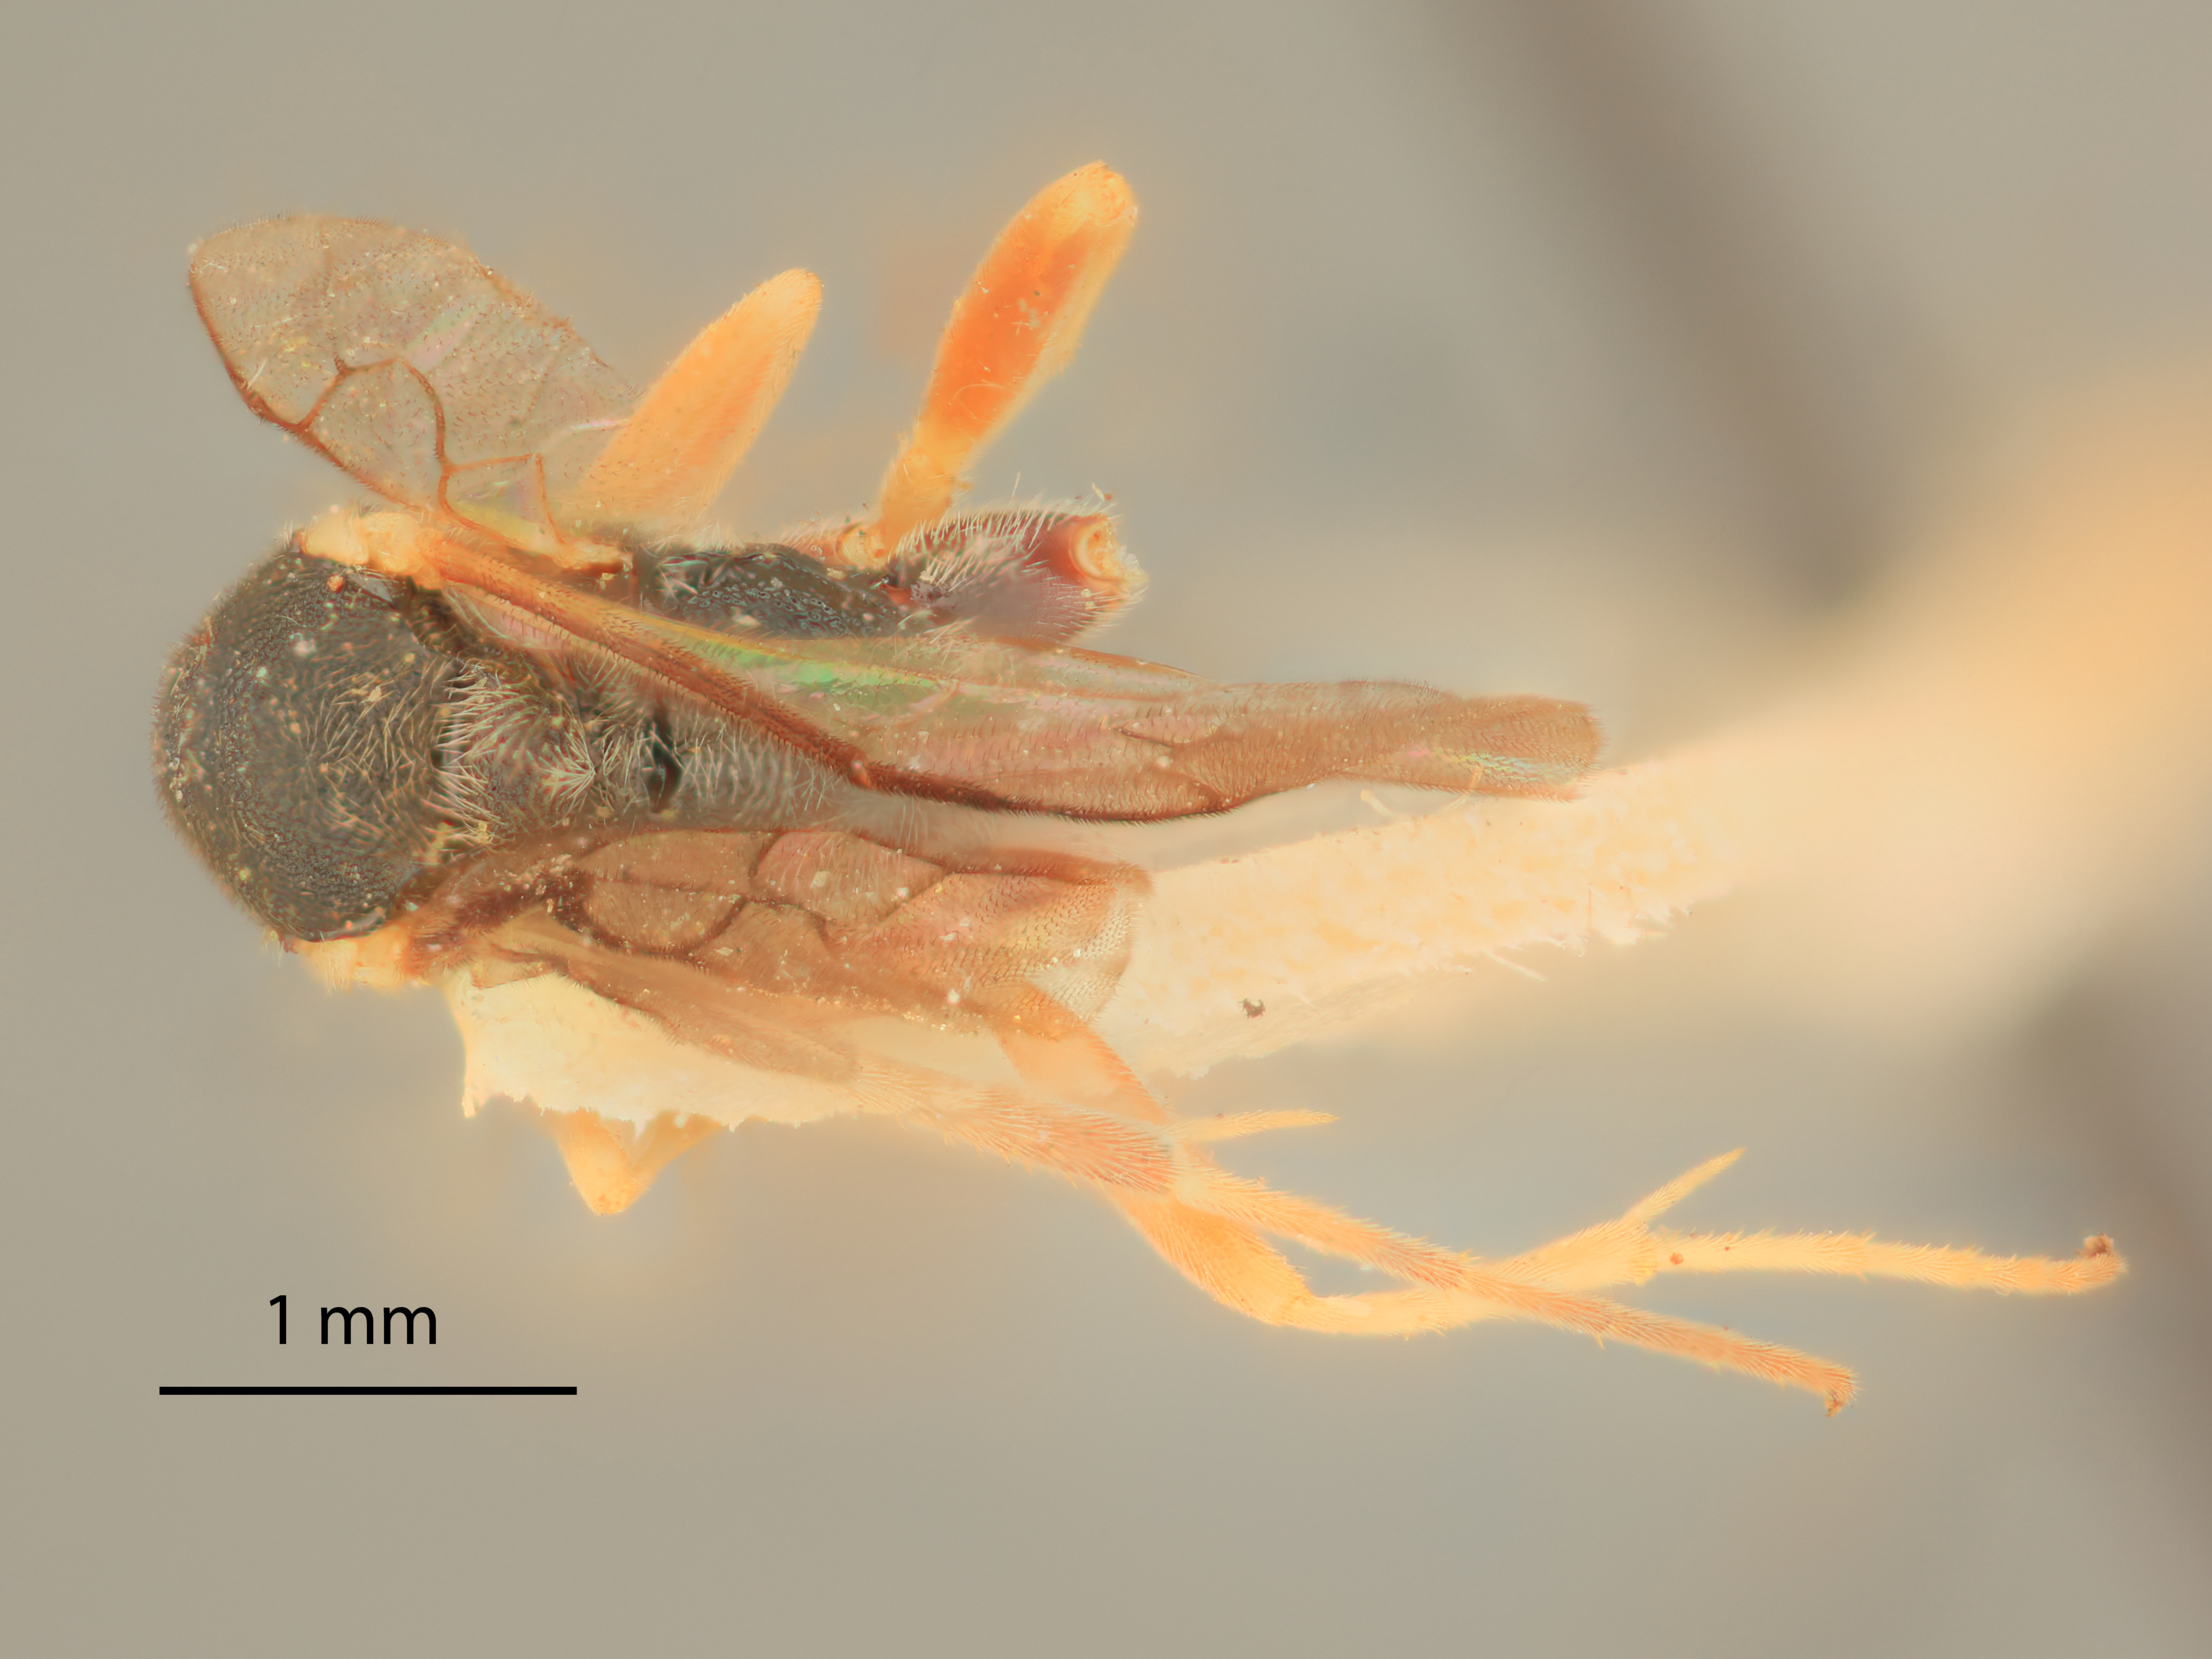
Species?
Pseudocasinaria ceanathi
